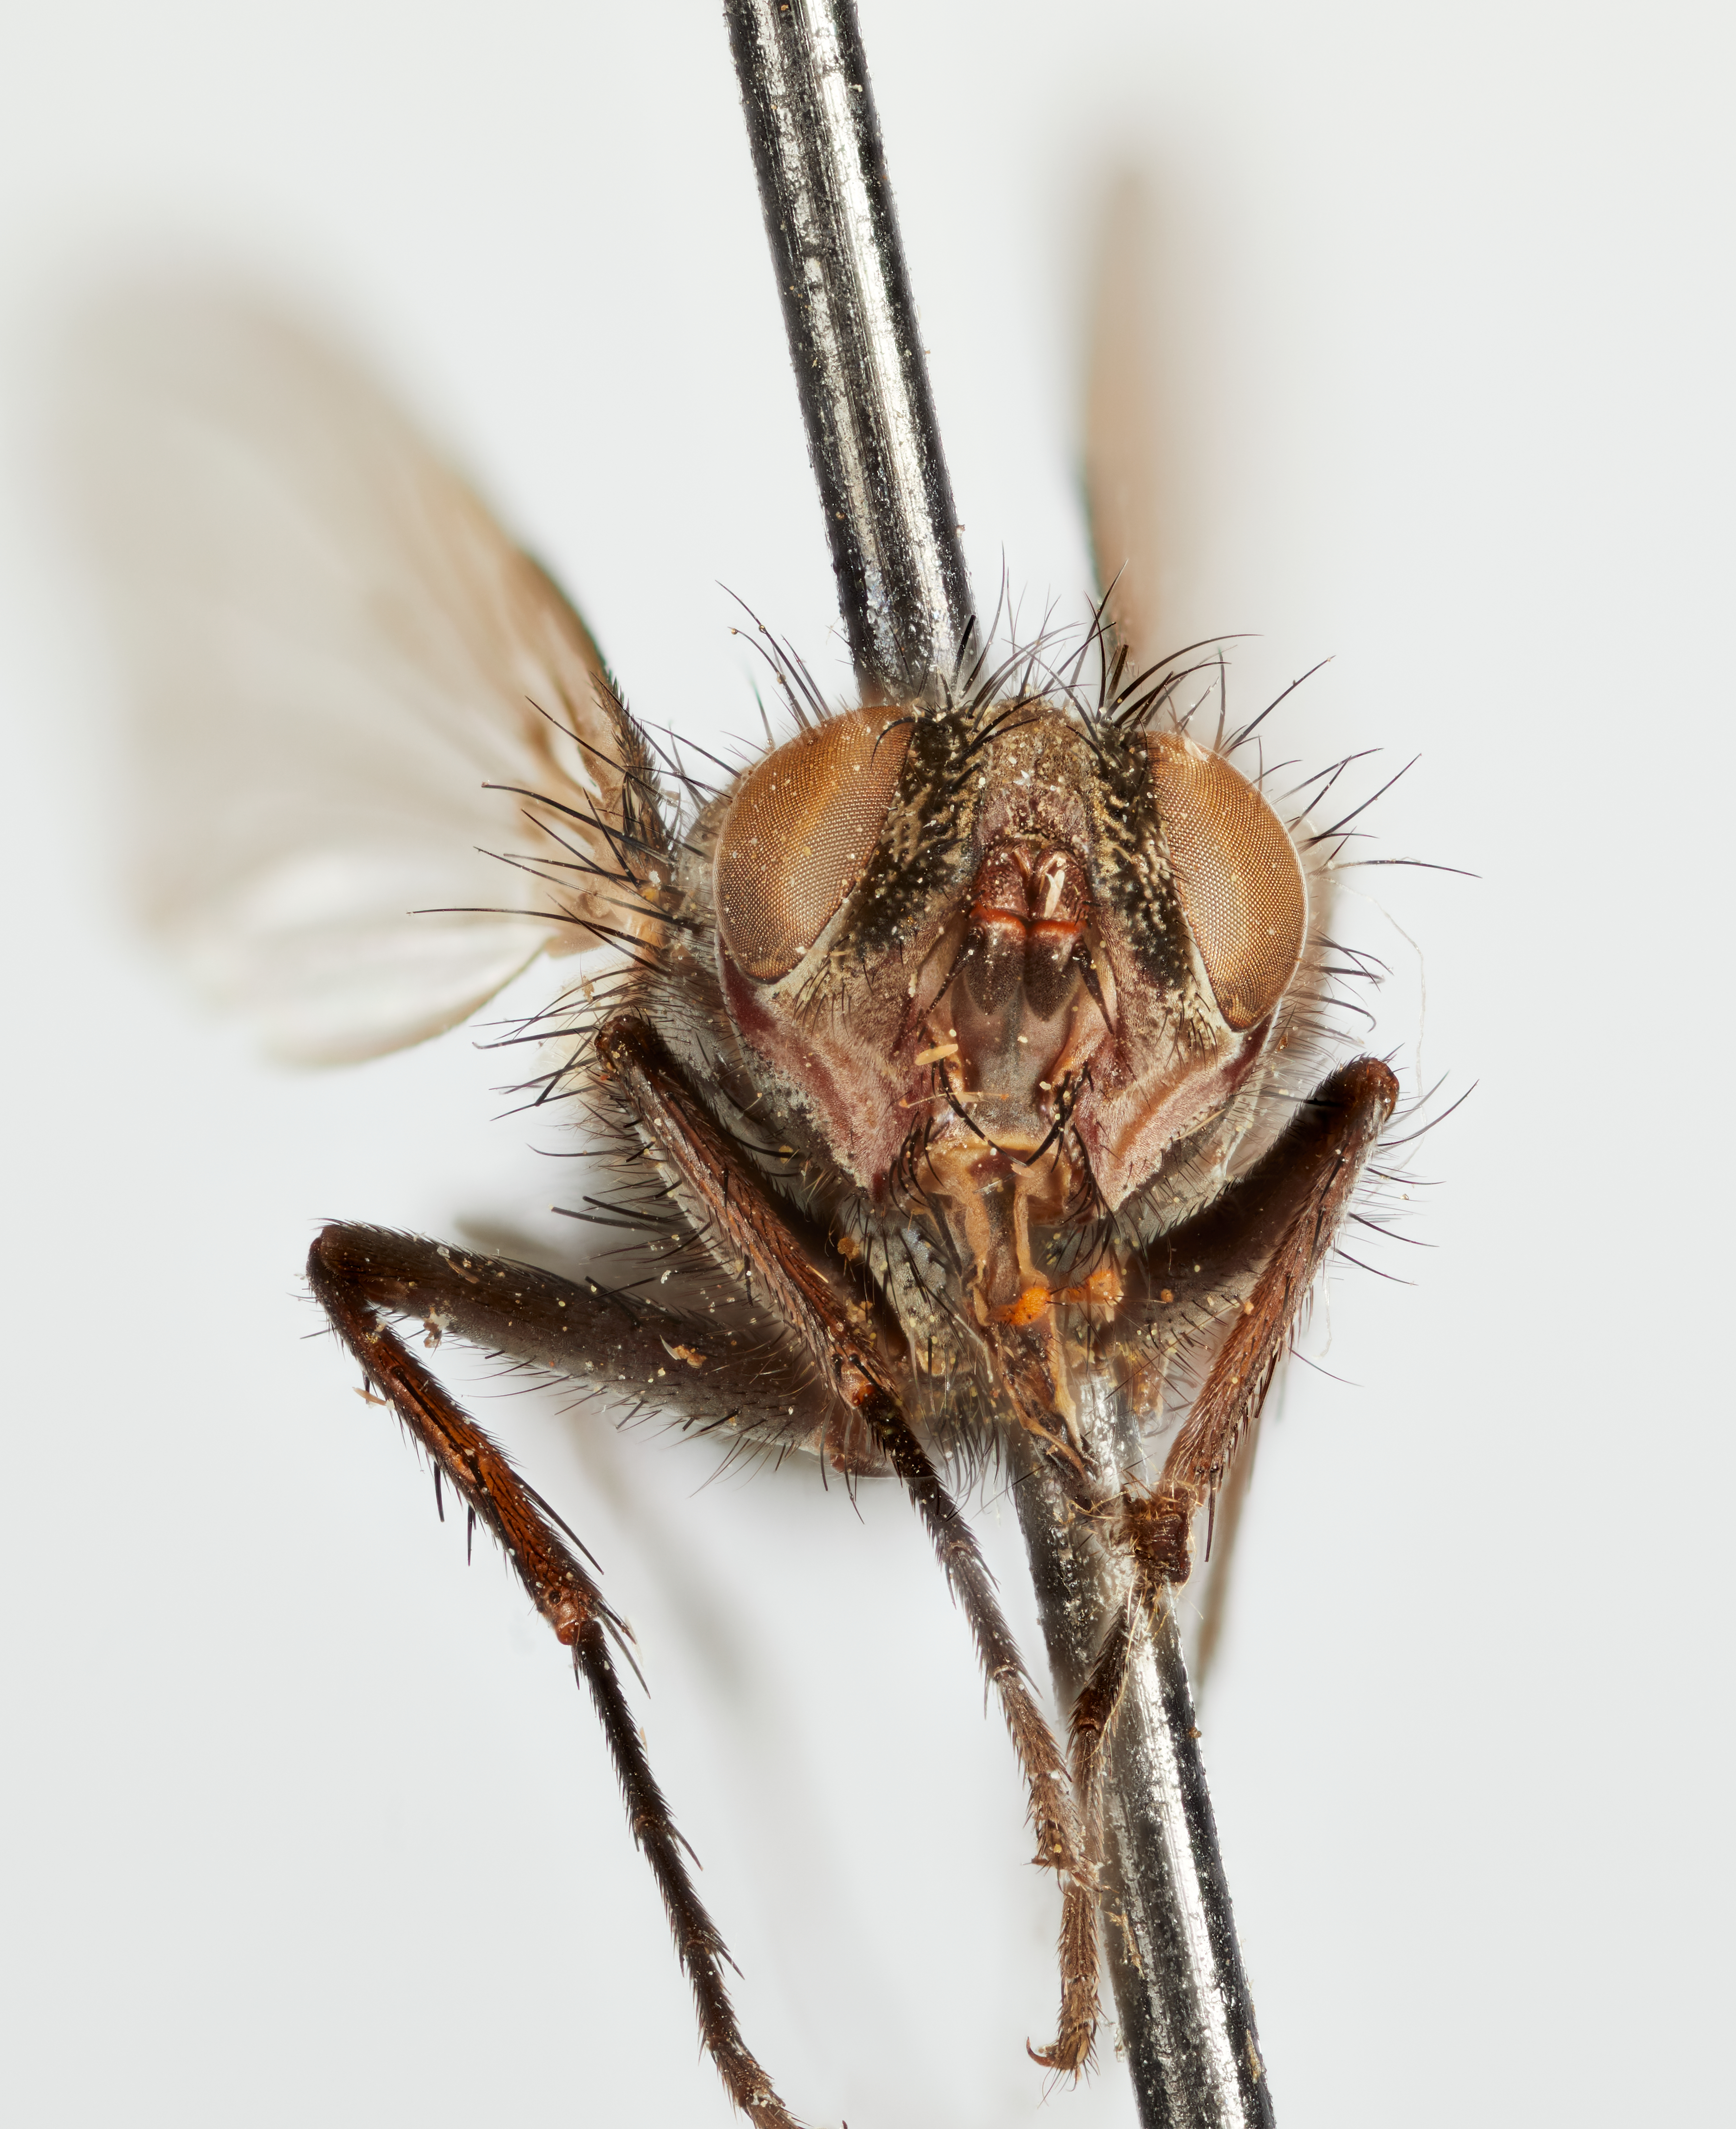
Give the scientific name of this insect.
Myiophasia solitaria
